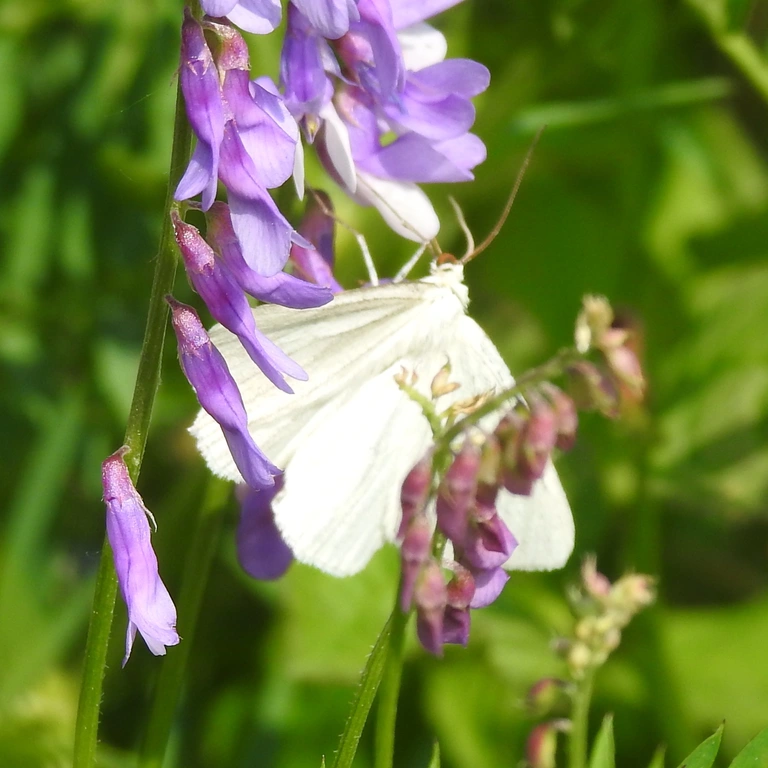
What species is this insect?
Siona lineata
